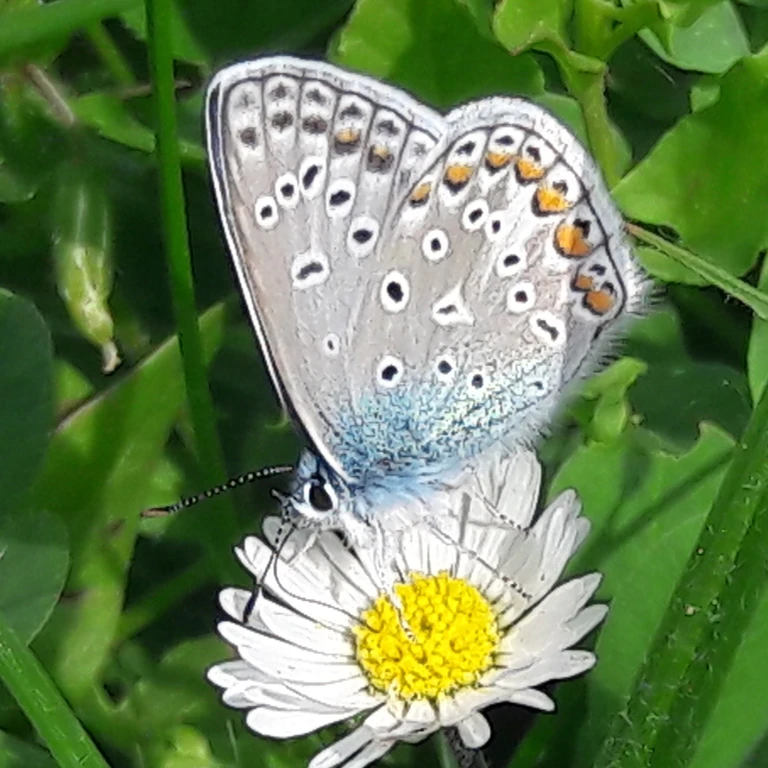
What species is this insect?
Polyommatus icarus
